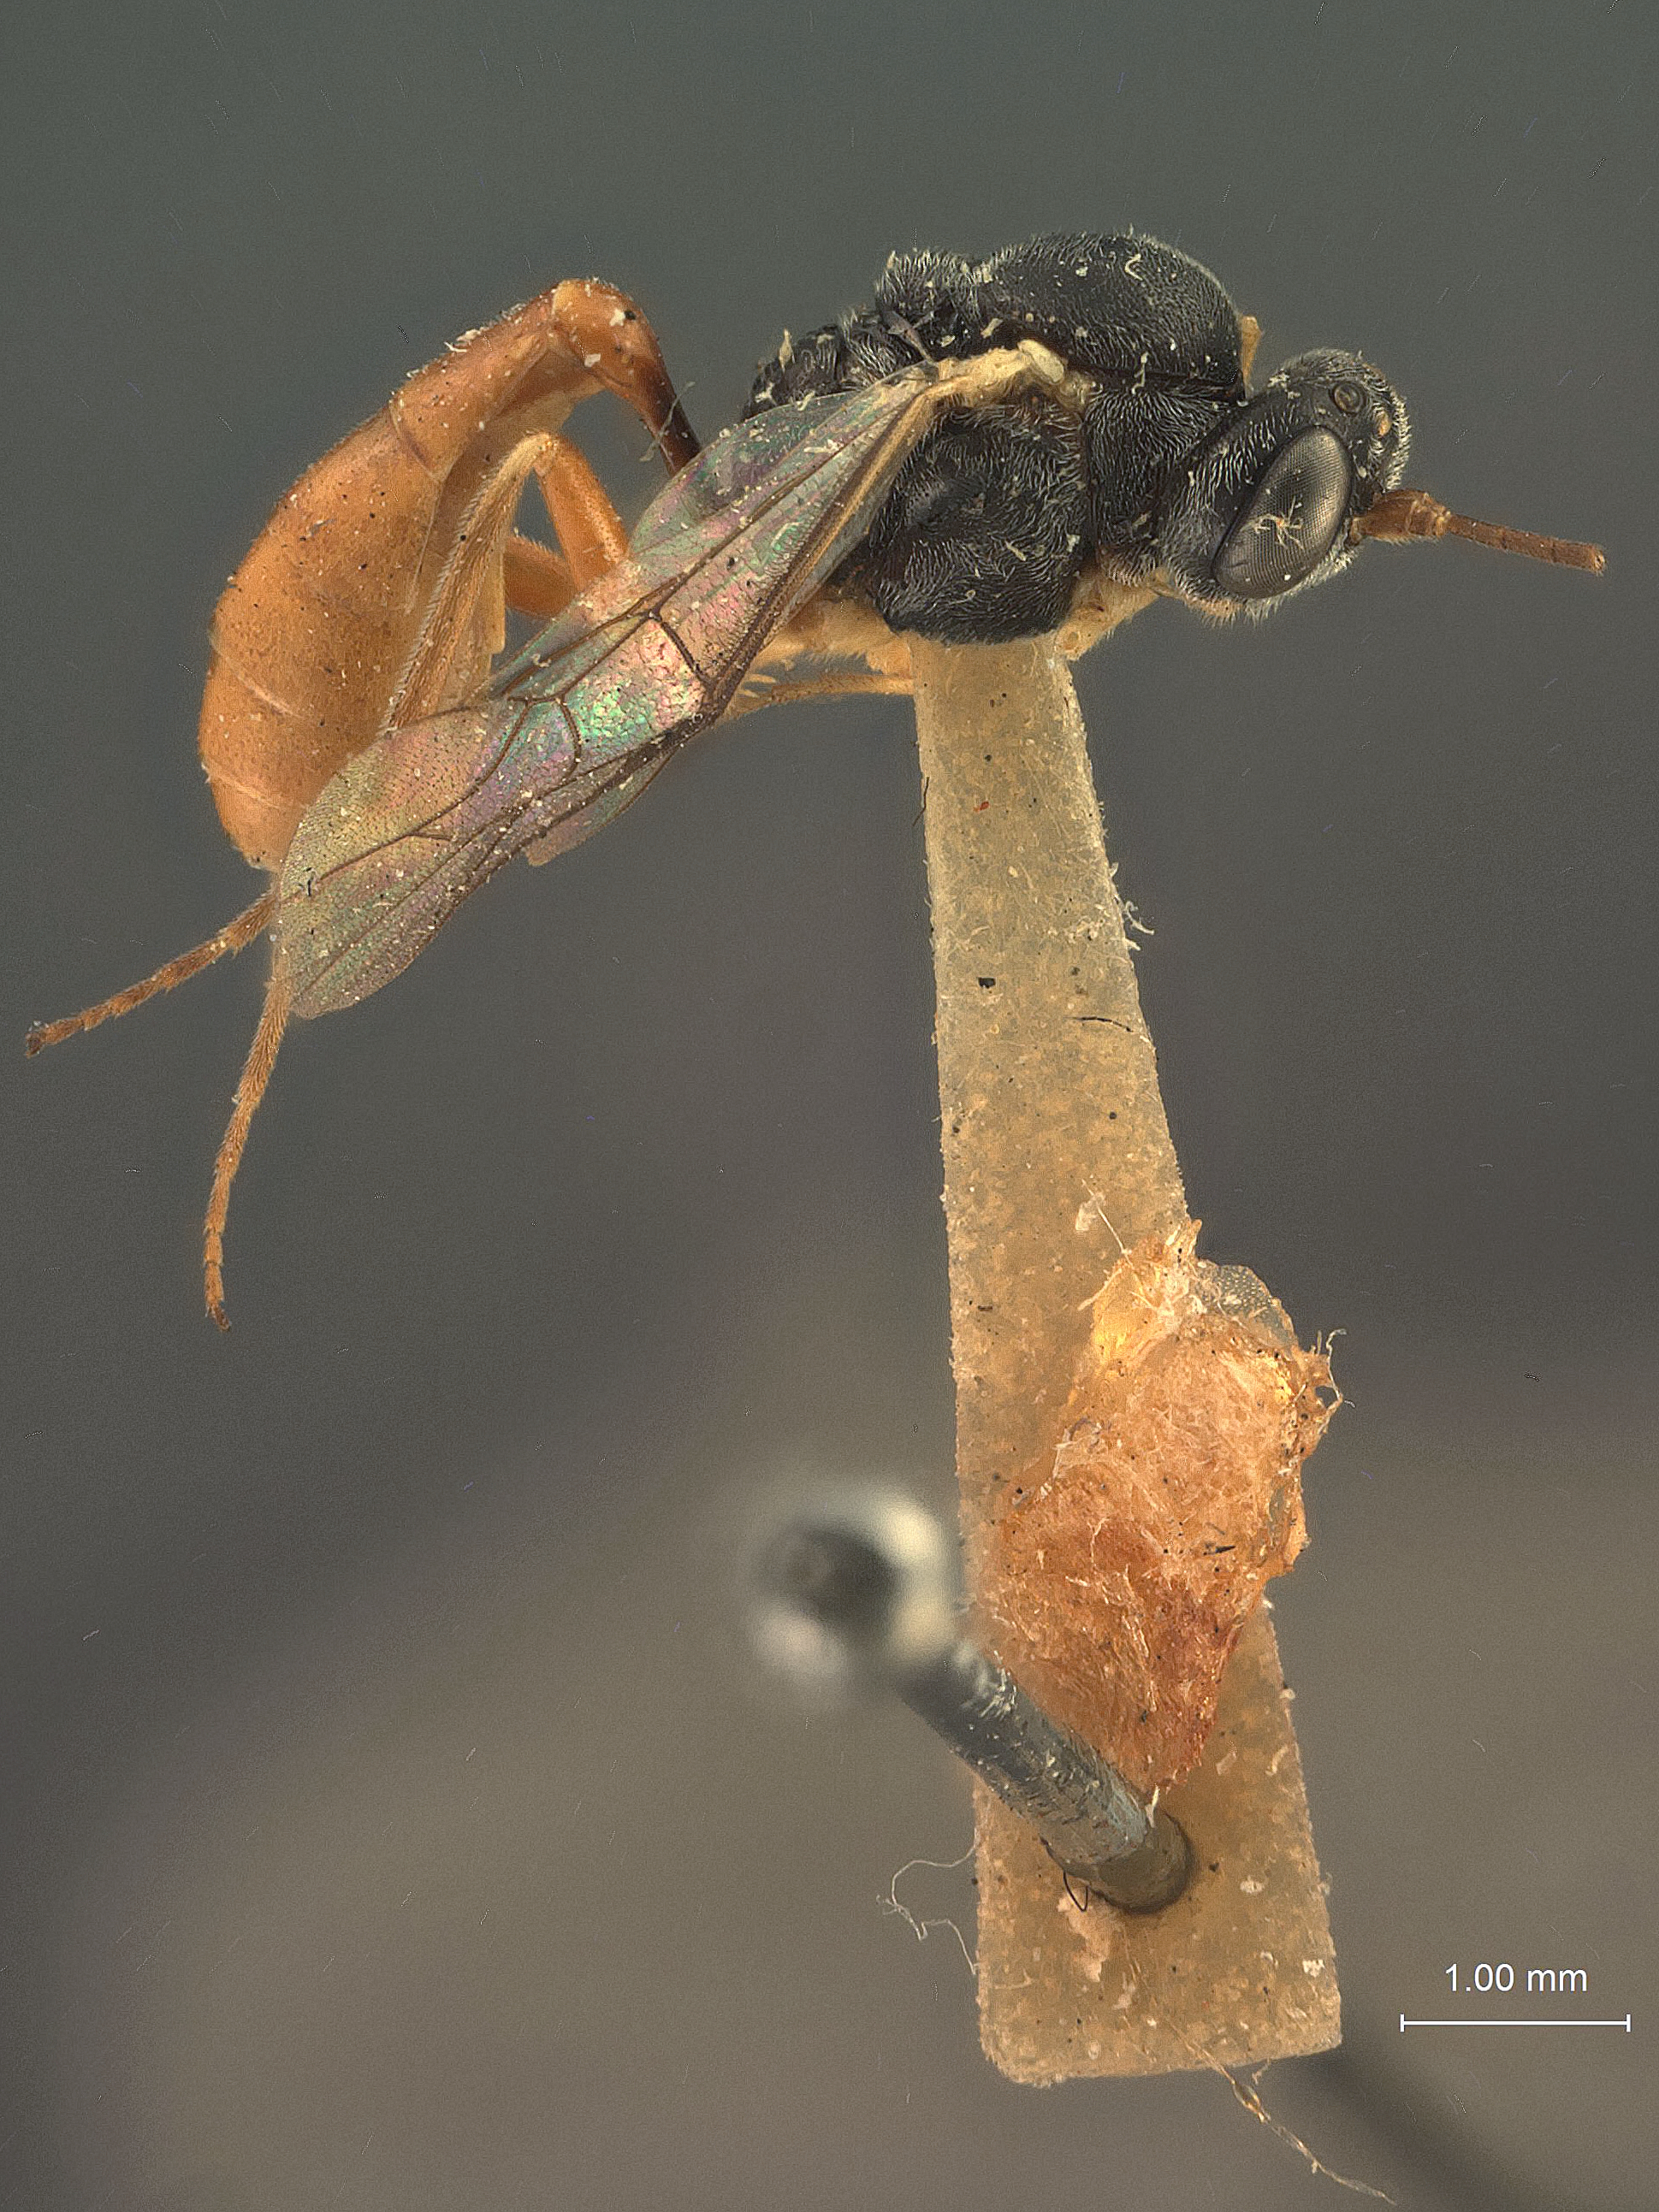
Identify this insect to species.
Limneria lophyri
